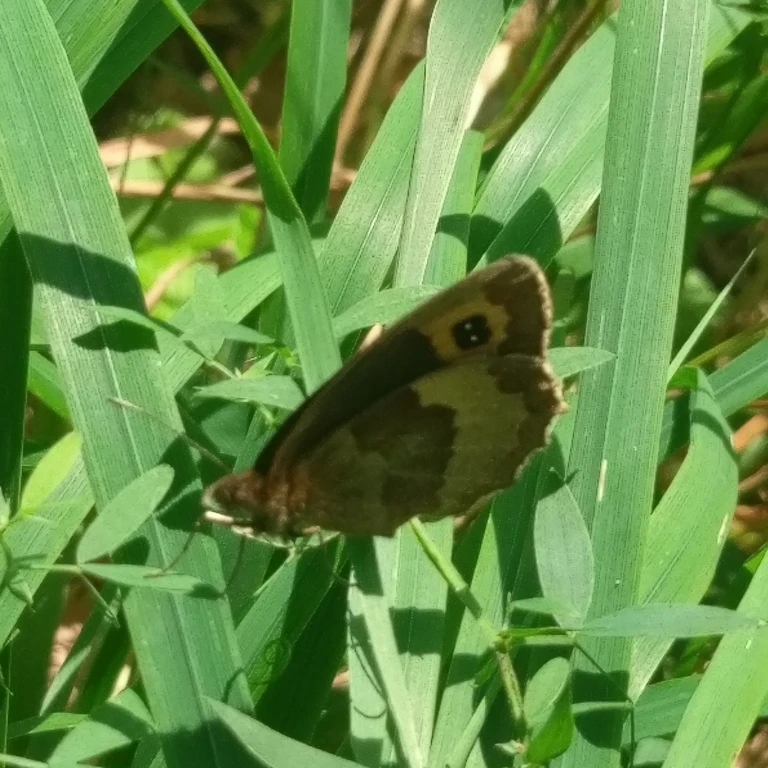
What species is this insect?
Erebia aethiops
